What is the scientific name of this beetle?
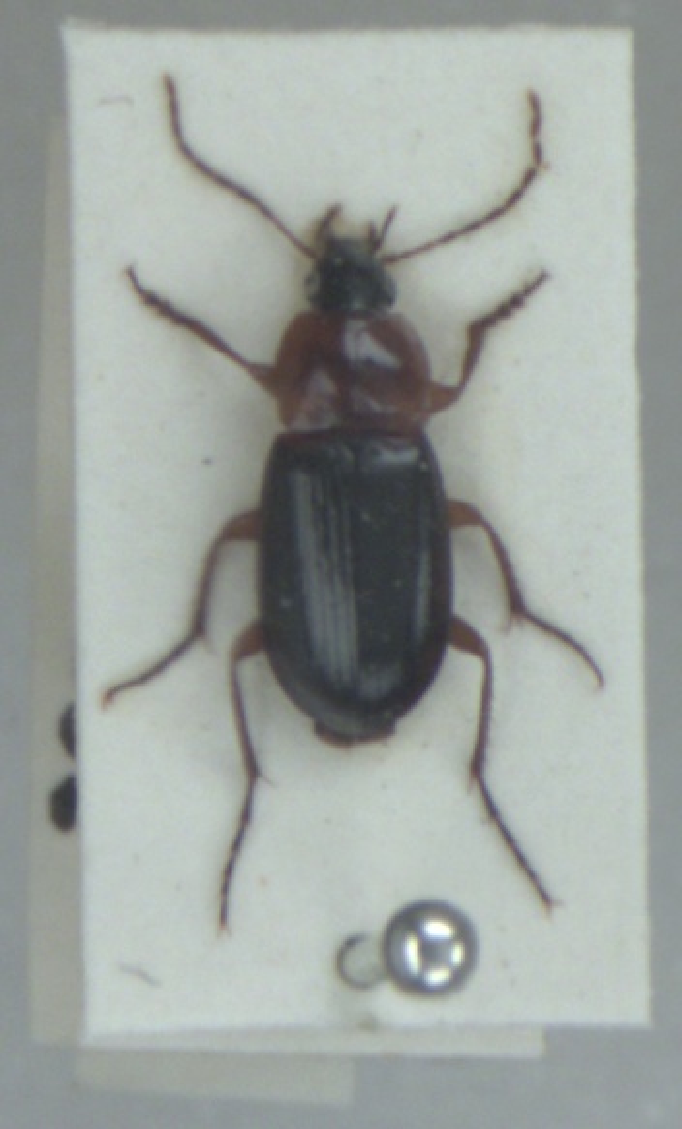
Calathus melanocephalus
